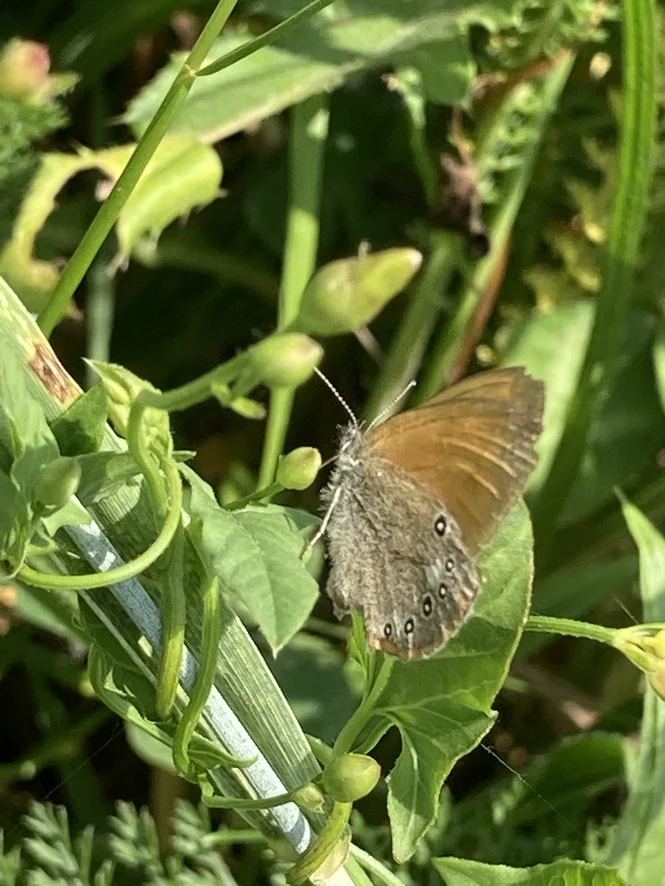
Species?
Coenonympha glycerion (also Coenonympha iphis)
